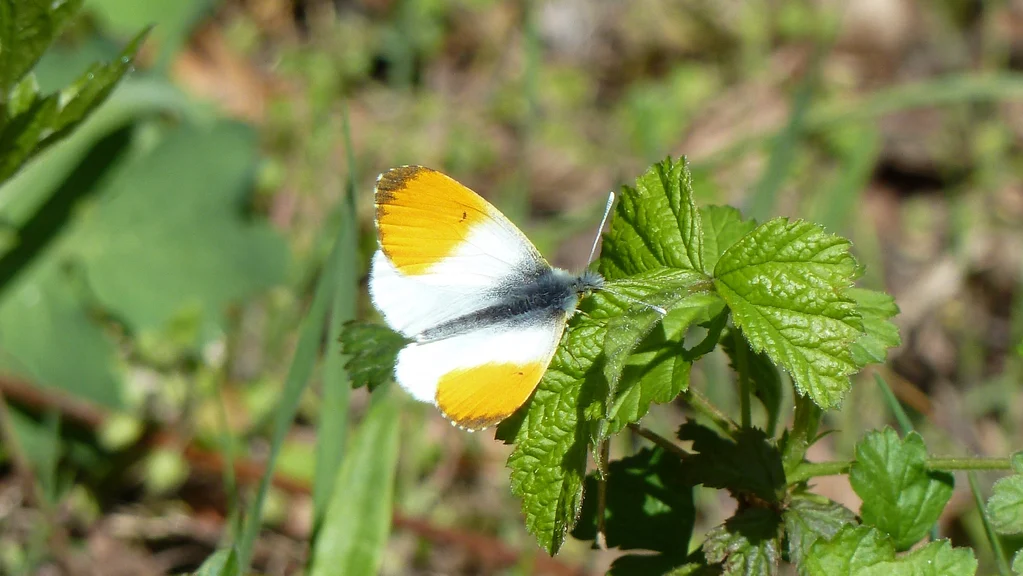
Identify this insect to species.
Anthocharis cardamines
